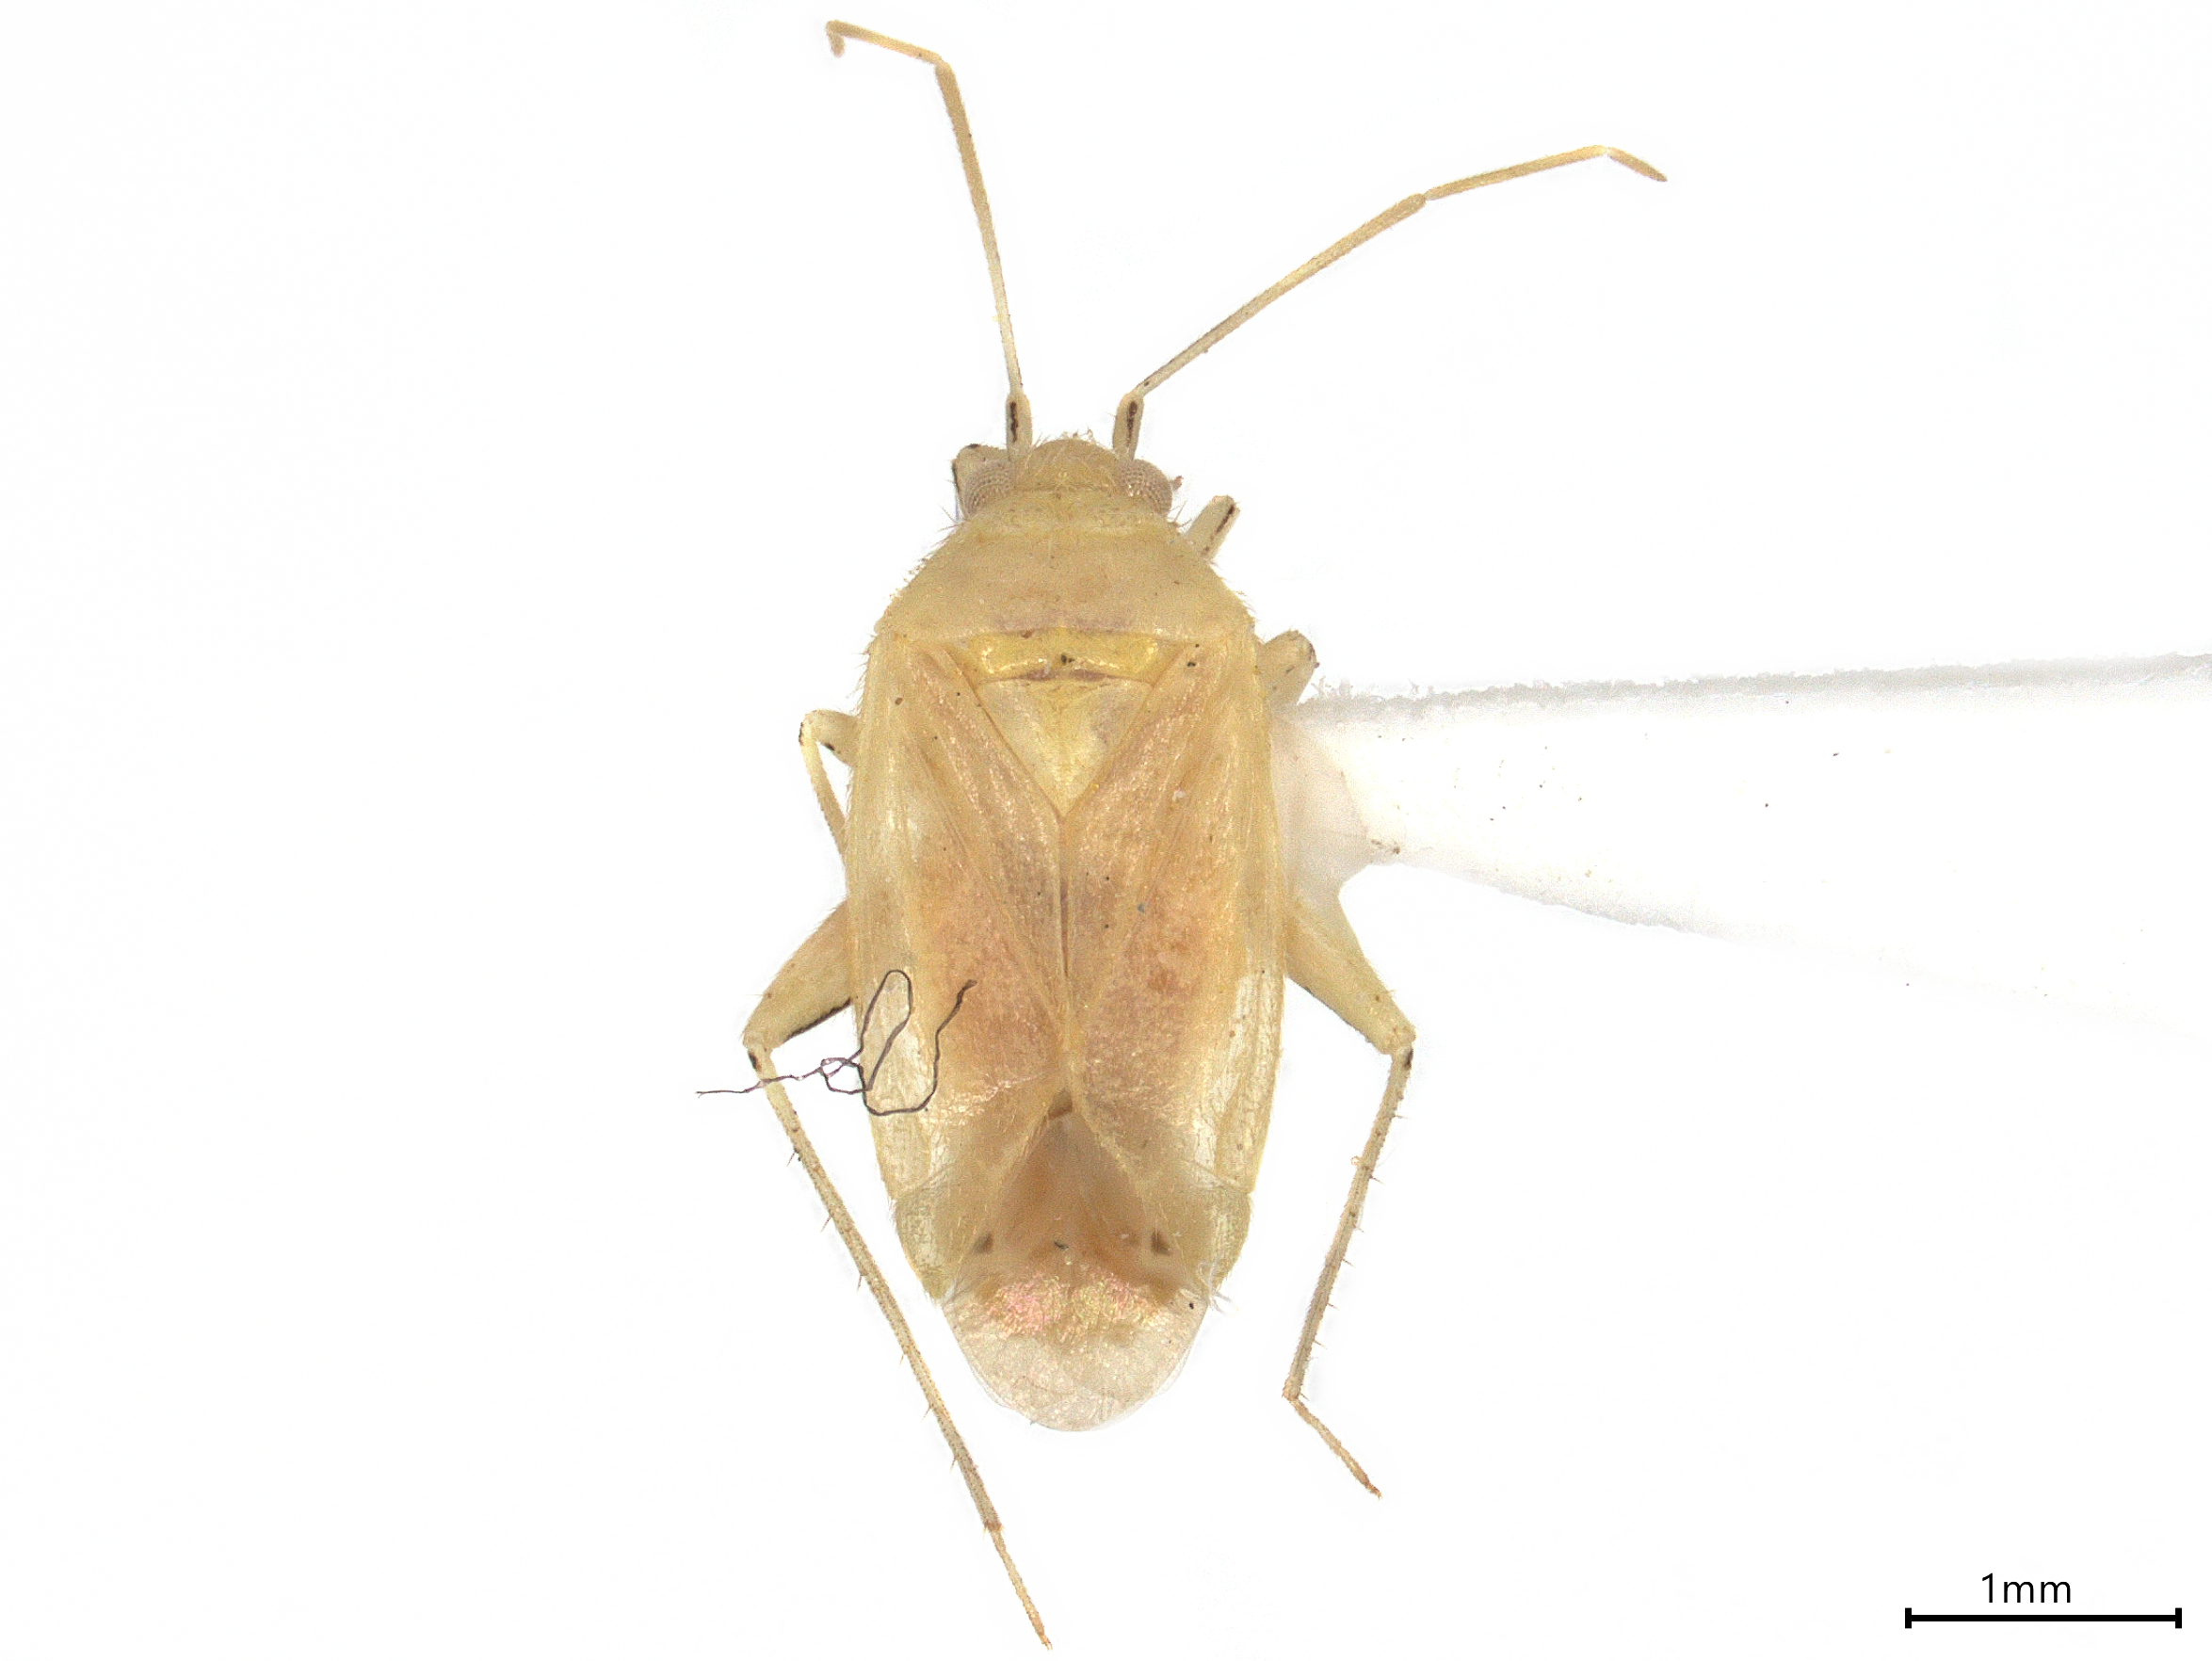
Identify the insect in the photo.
Americodema nigrolineatum
